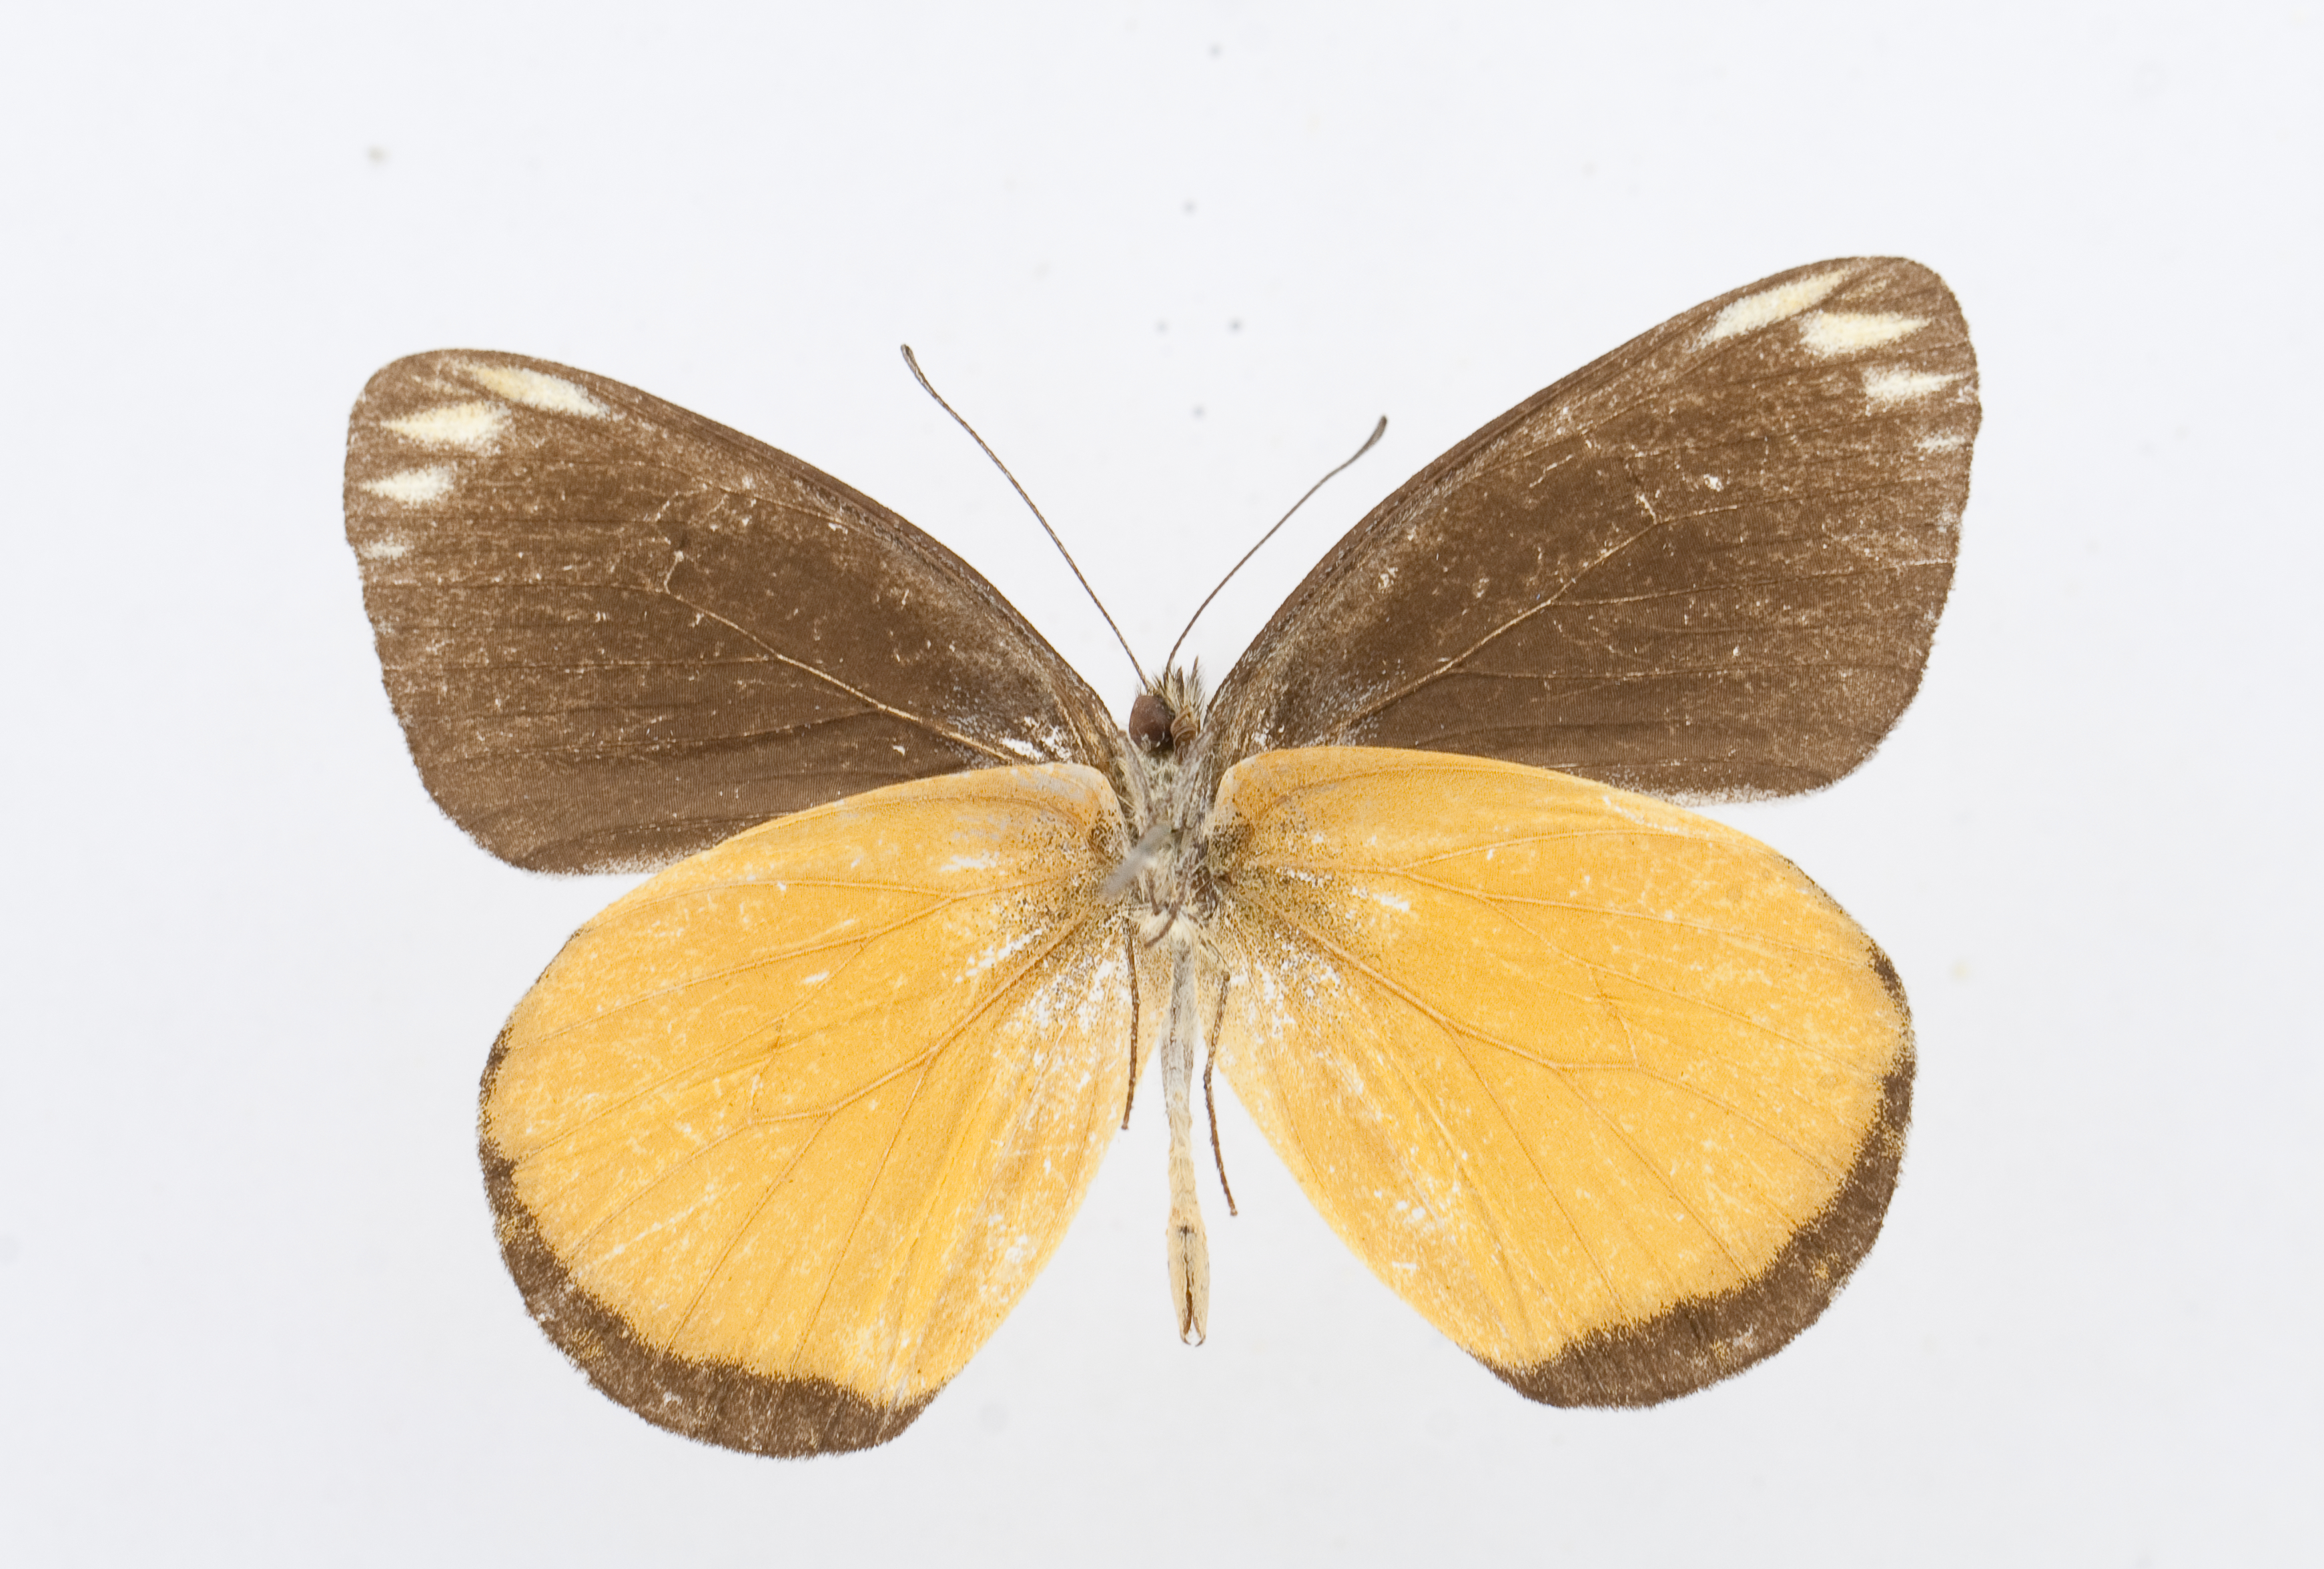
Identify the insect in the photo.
Delias dorimene
